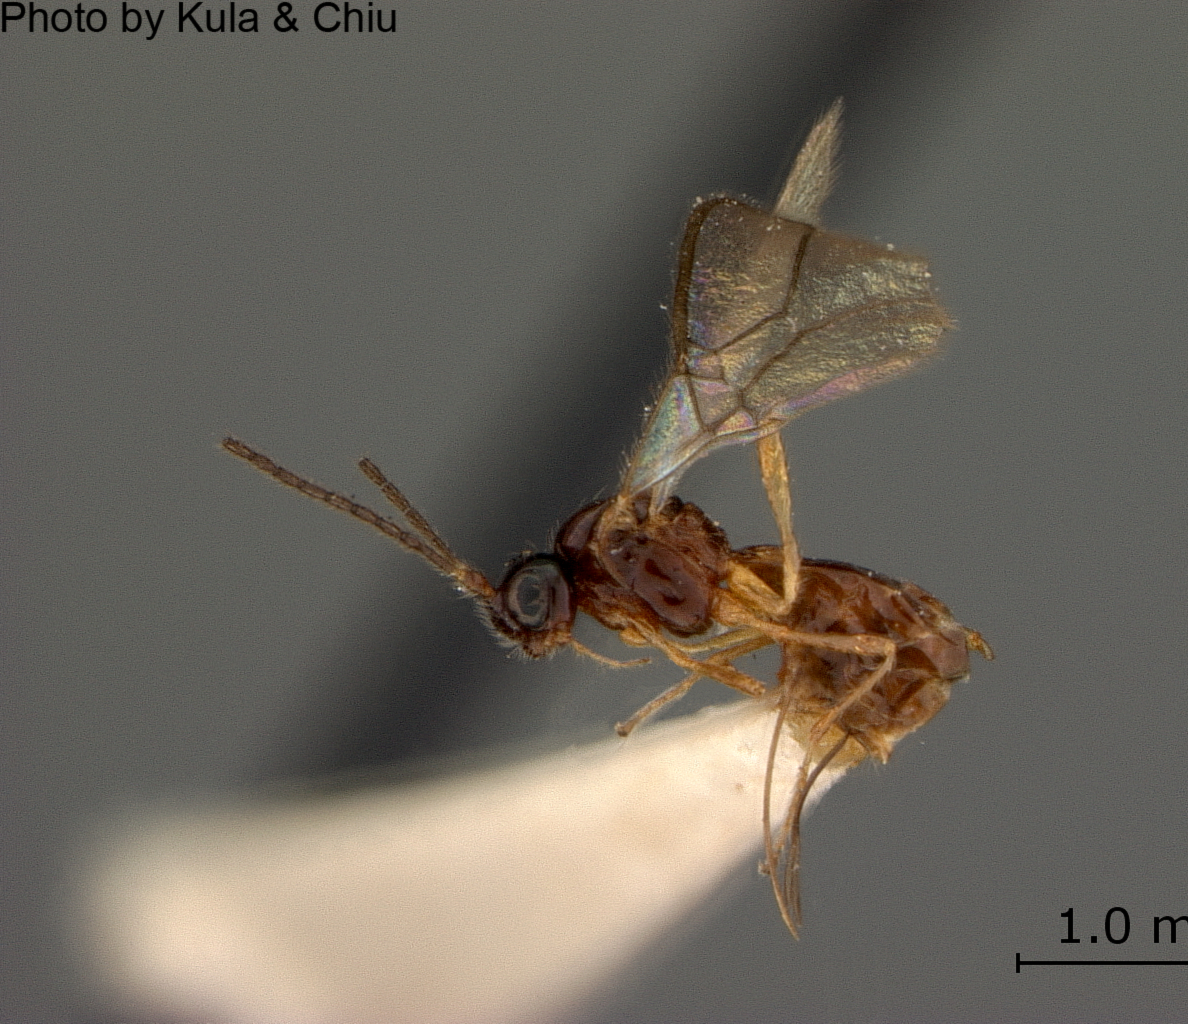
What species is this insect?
Aspilota astoriensis
